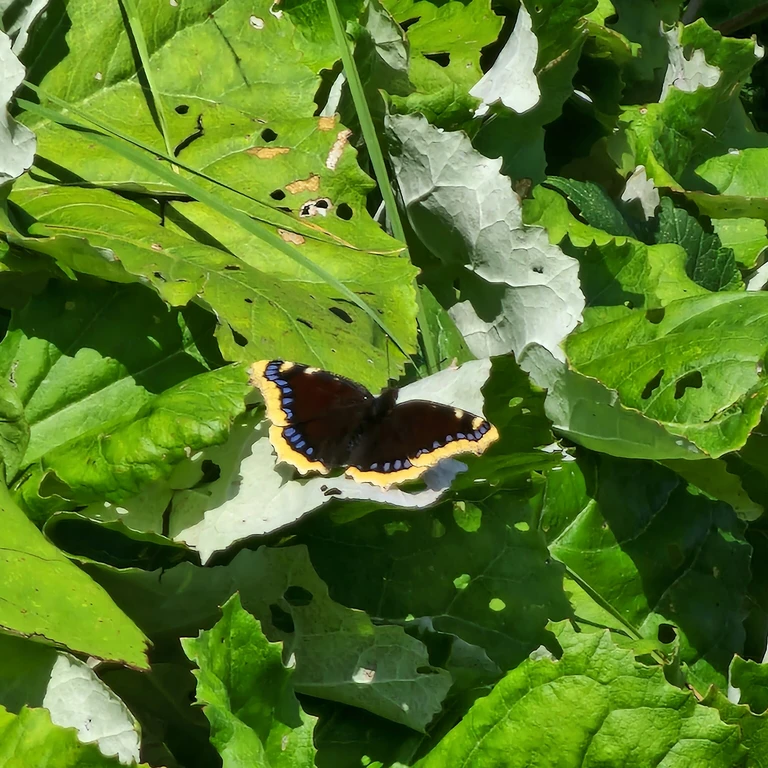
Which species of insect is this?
Nymphalis antiopa
